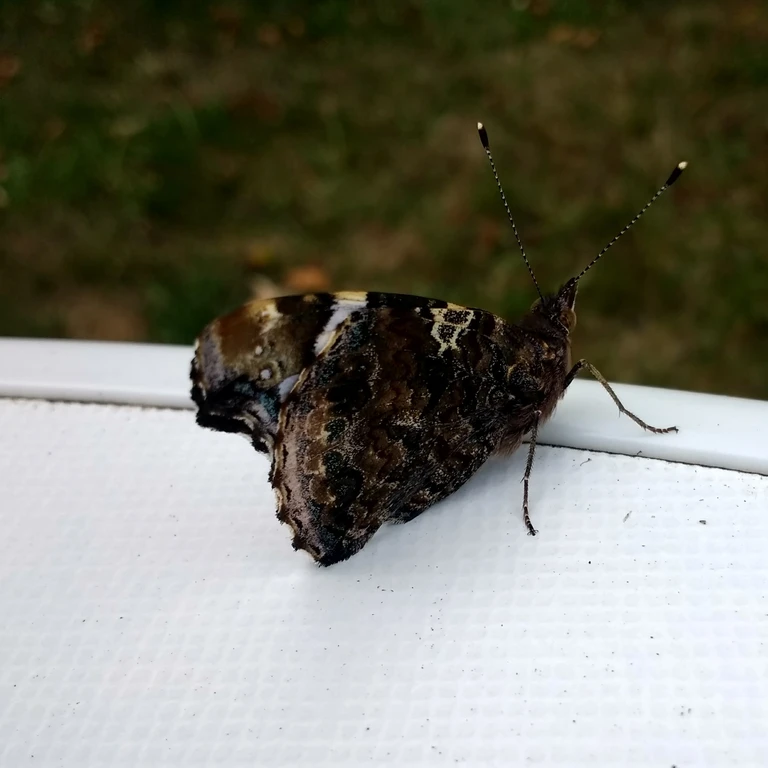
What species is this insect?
Vanessa atalanta
